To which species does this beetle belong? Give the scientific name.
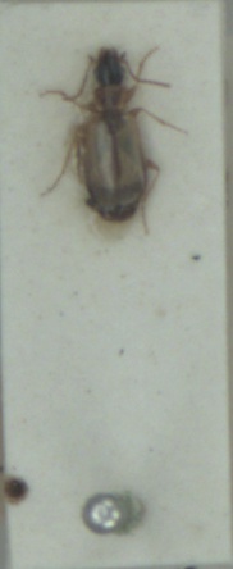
Philorhizus melanocephalus
